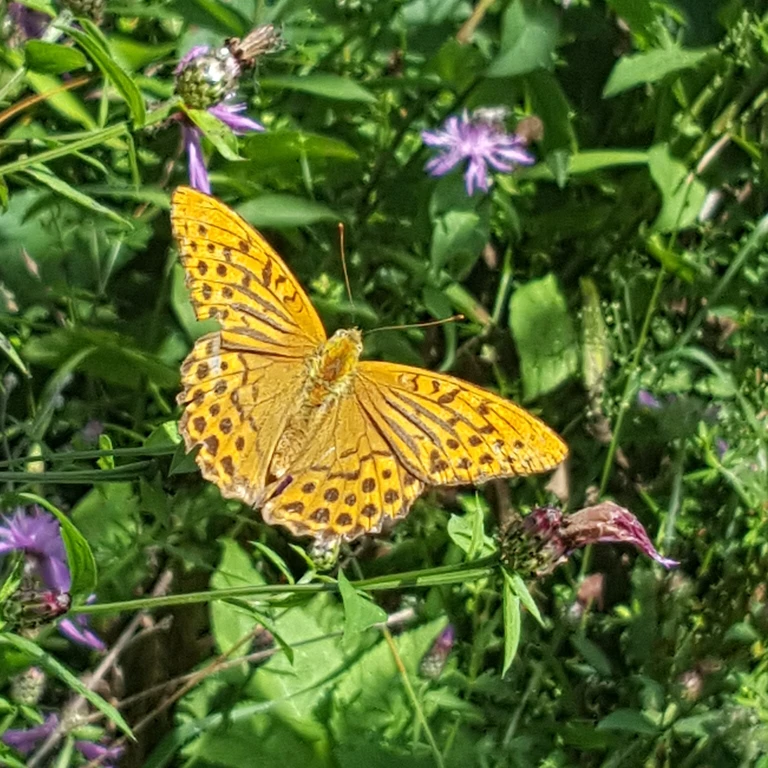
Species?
Argynnis paphia
